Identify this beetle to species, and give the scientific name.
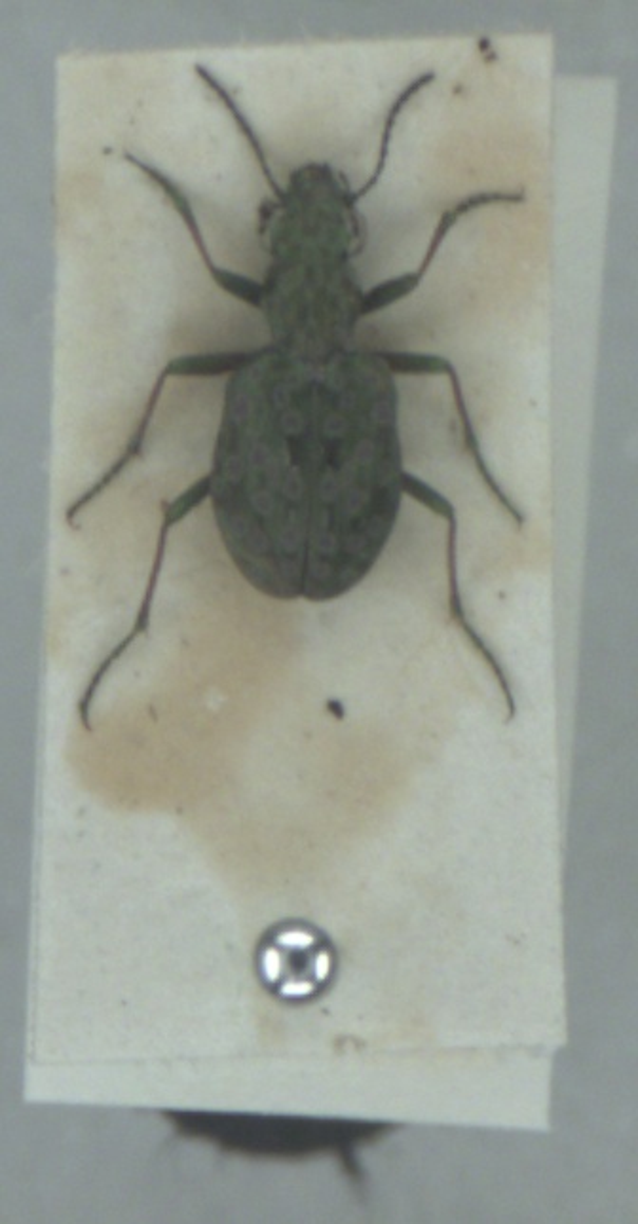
Elaphrus riparius
